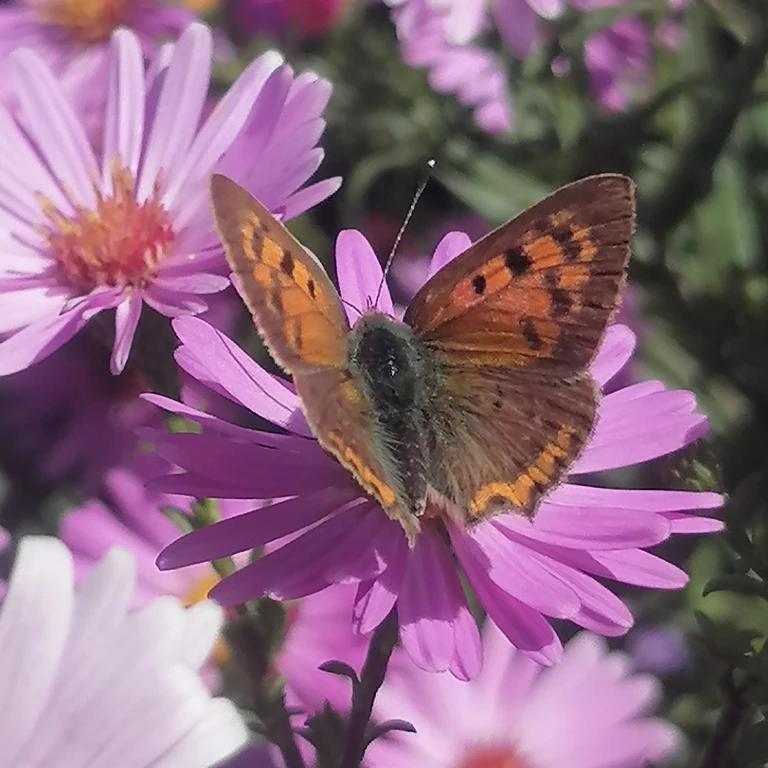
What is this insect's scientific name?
Lycaena phlaeas
